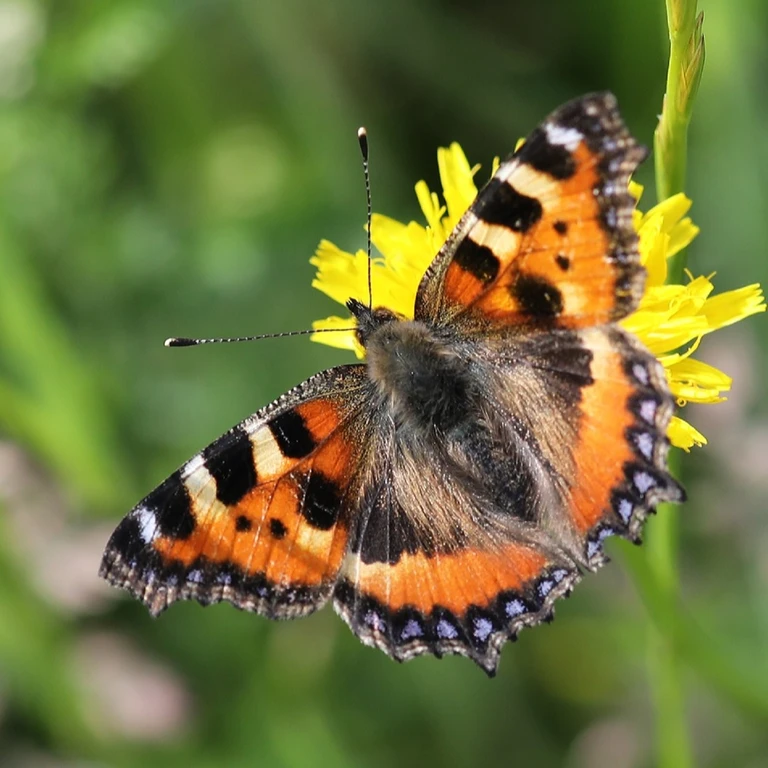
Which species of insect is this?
Aglais urticae
